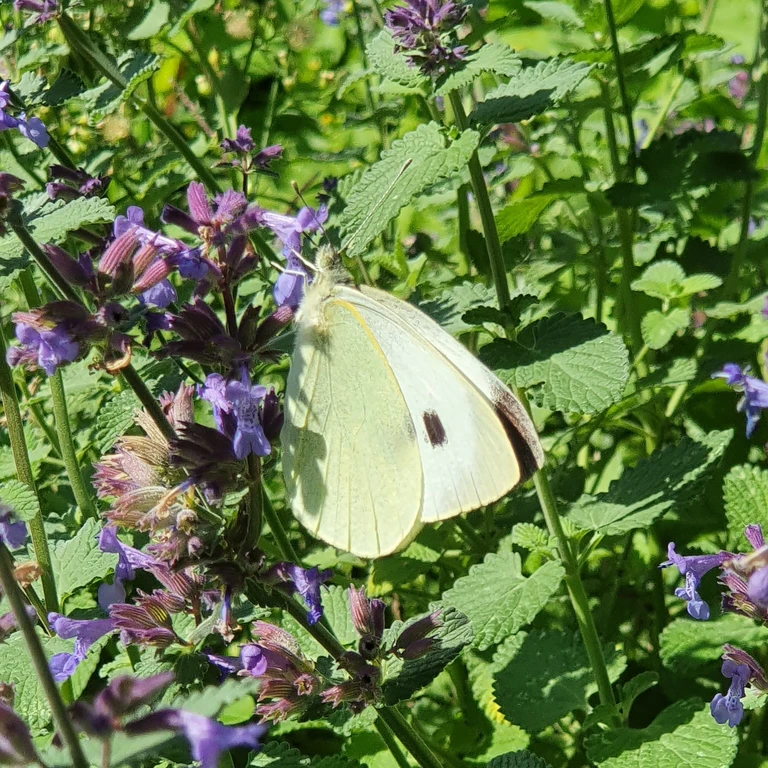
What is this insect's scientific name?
Pieris brassicae
